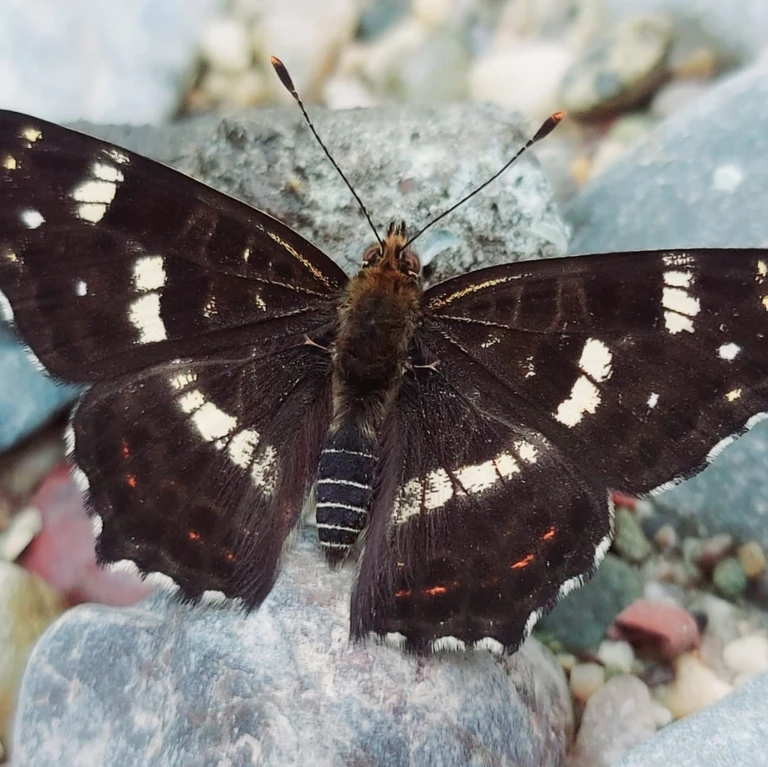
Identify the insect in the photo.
Araschnia levana
